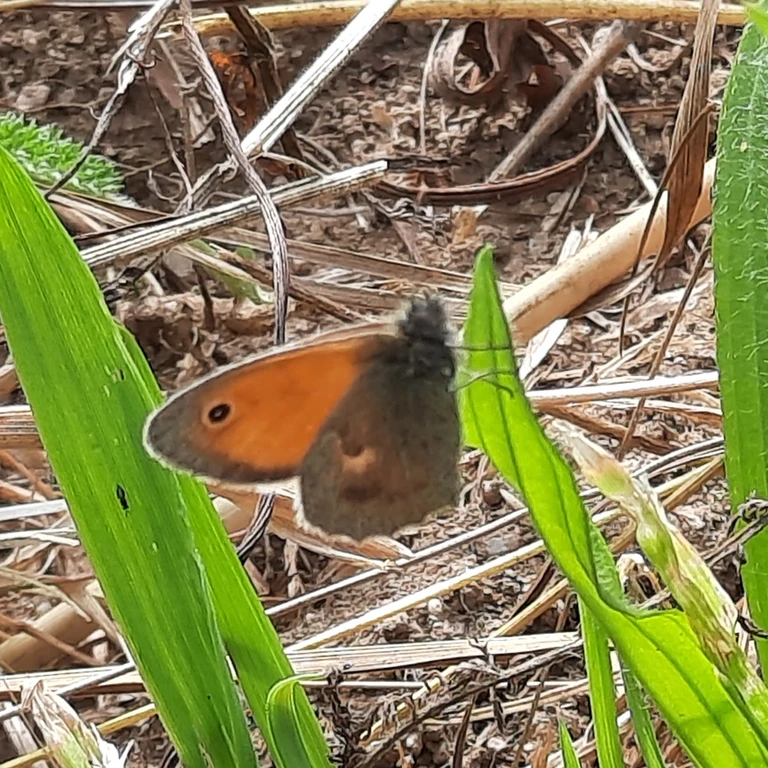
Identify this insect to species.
Coenonympha pamphilus
